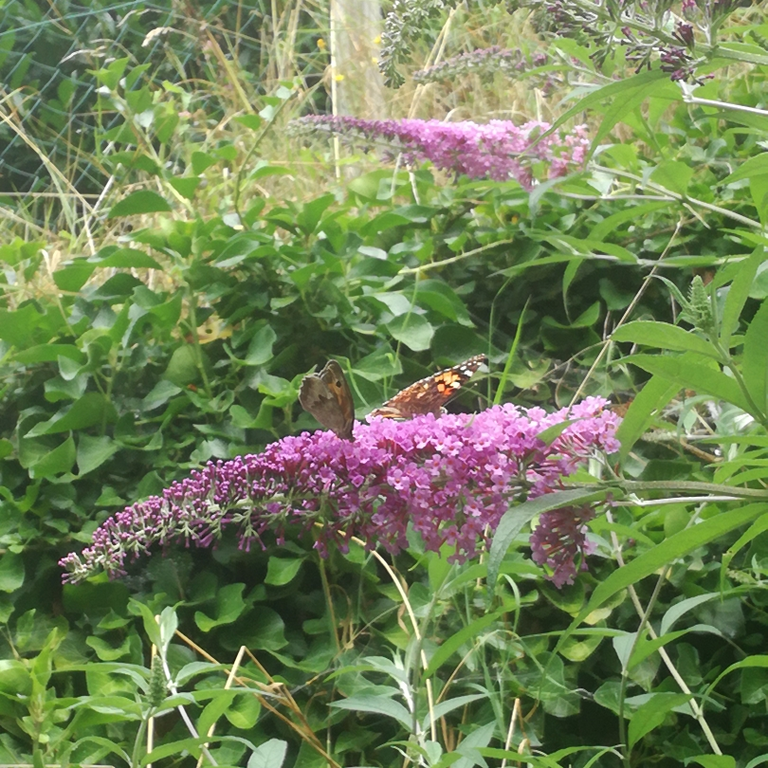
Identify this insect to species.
Vanessa cardui
